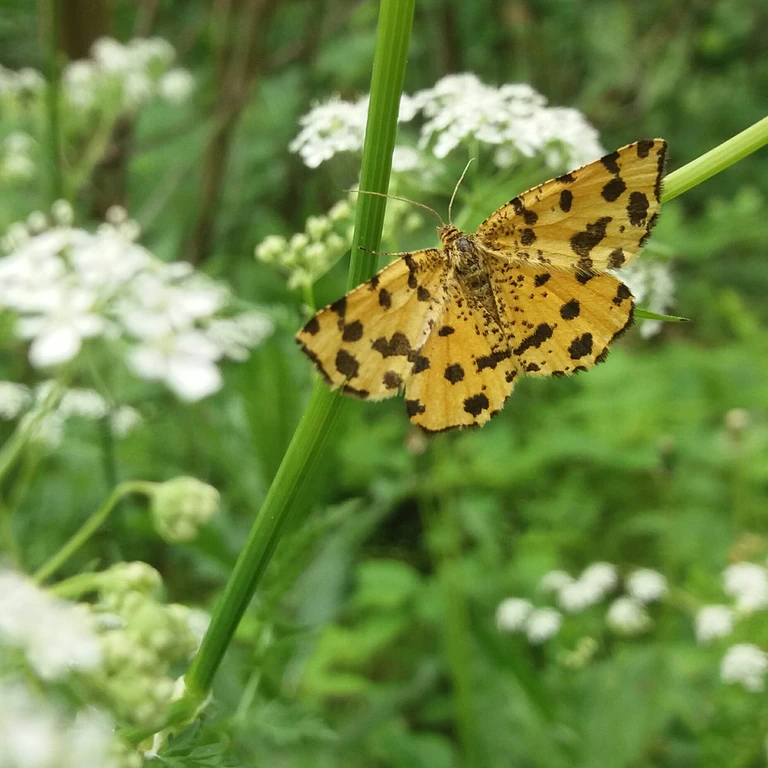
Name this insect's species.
Pseudopanthera macularia
